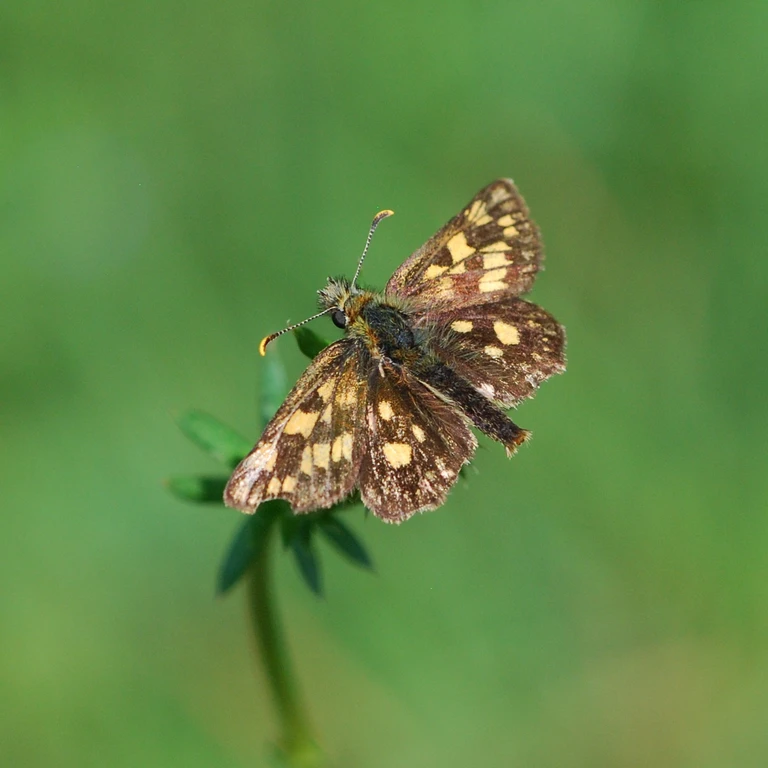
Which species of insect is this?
Carterocephalus palaemon
